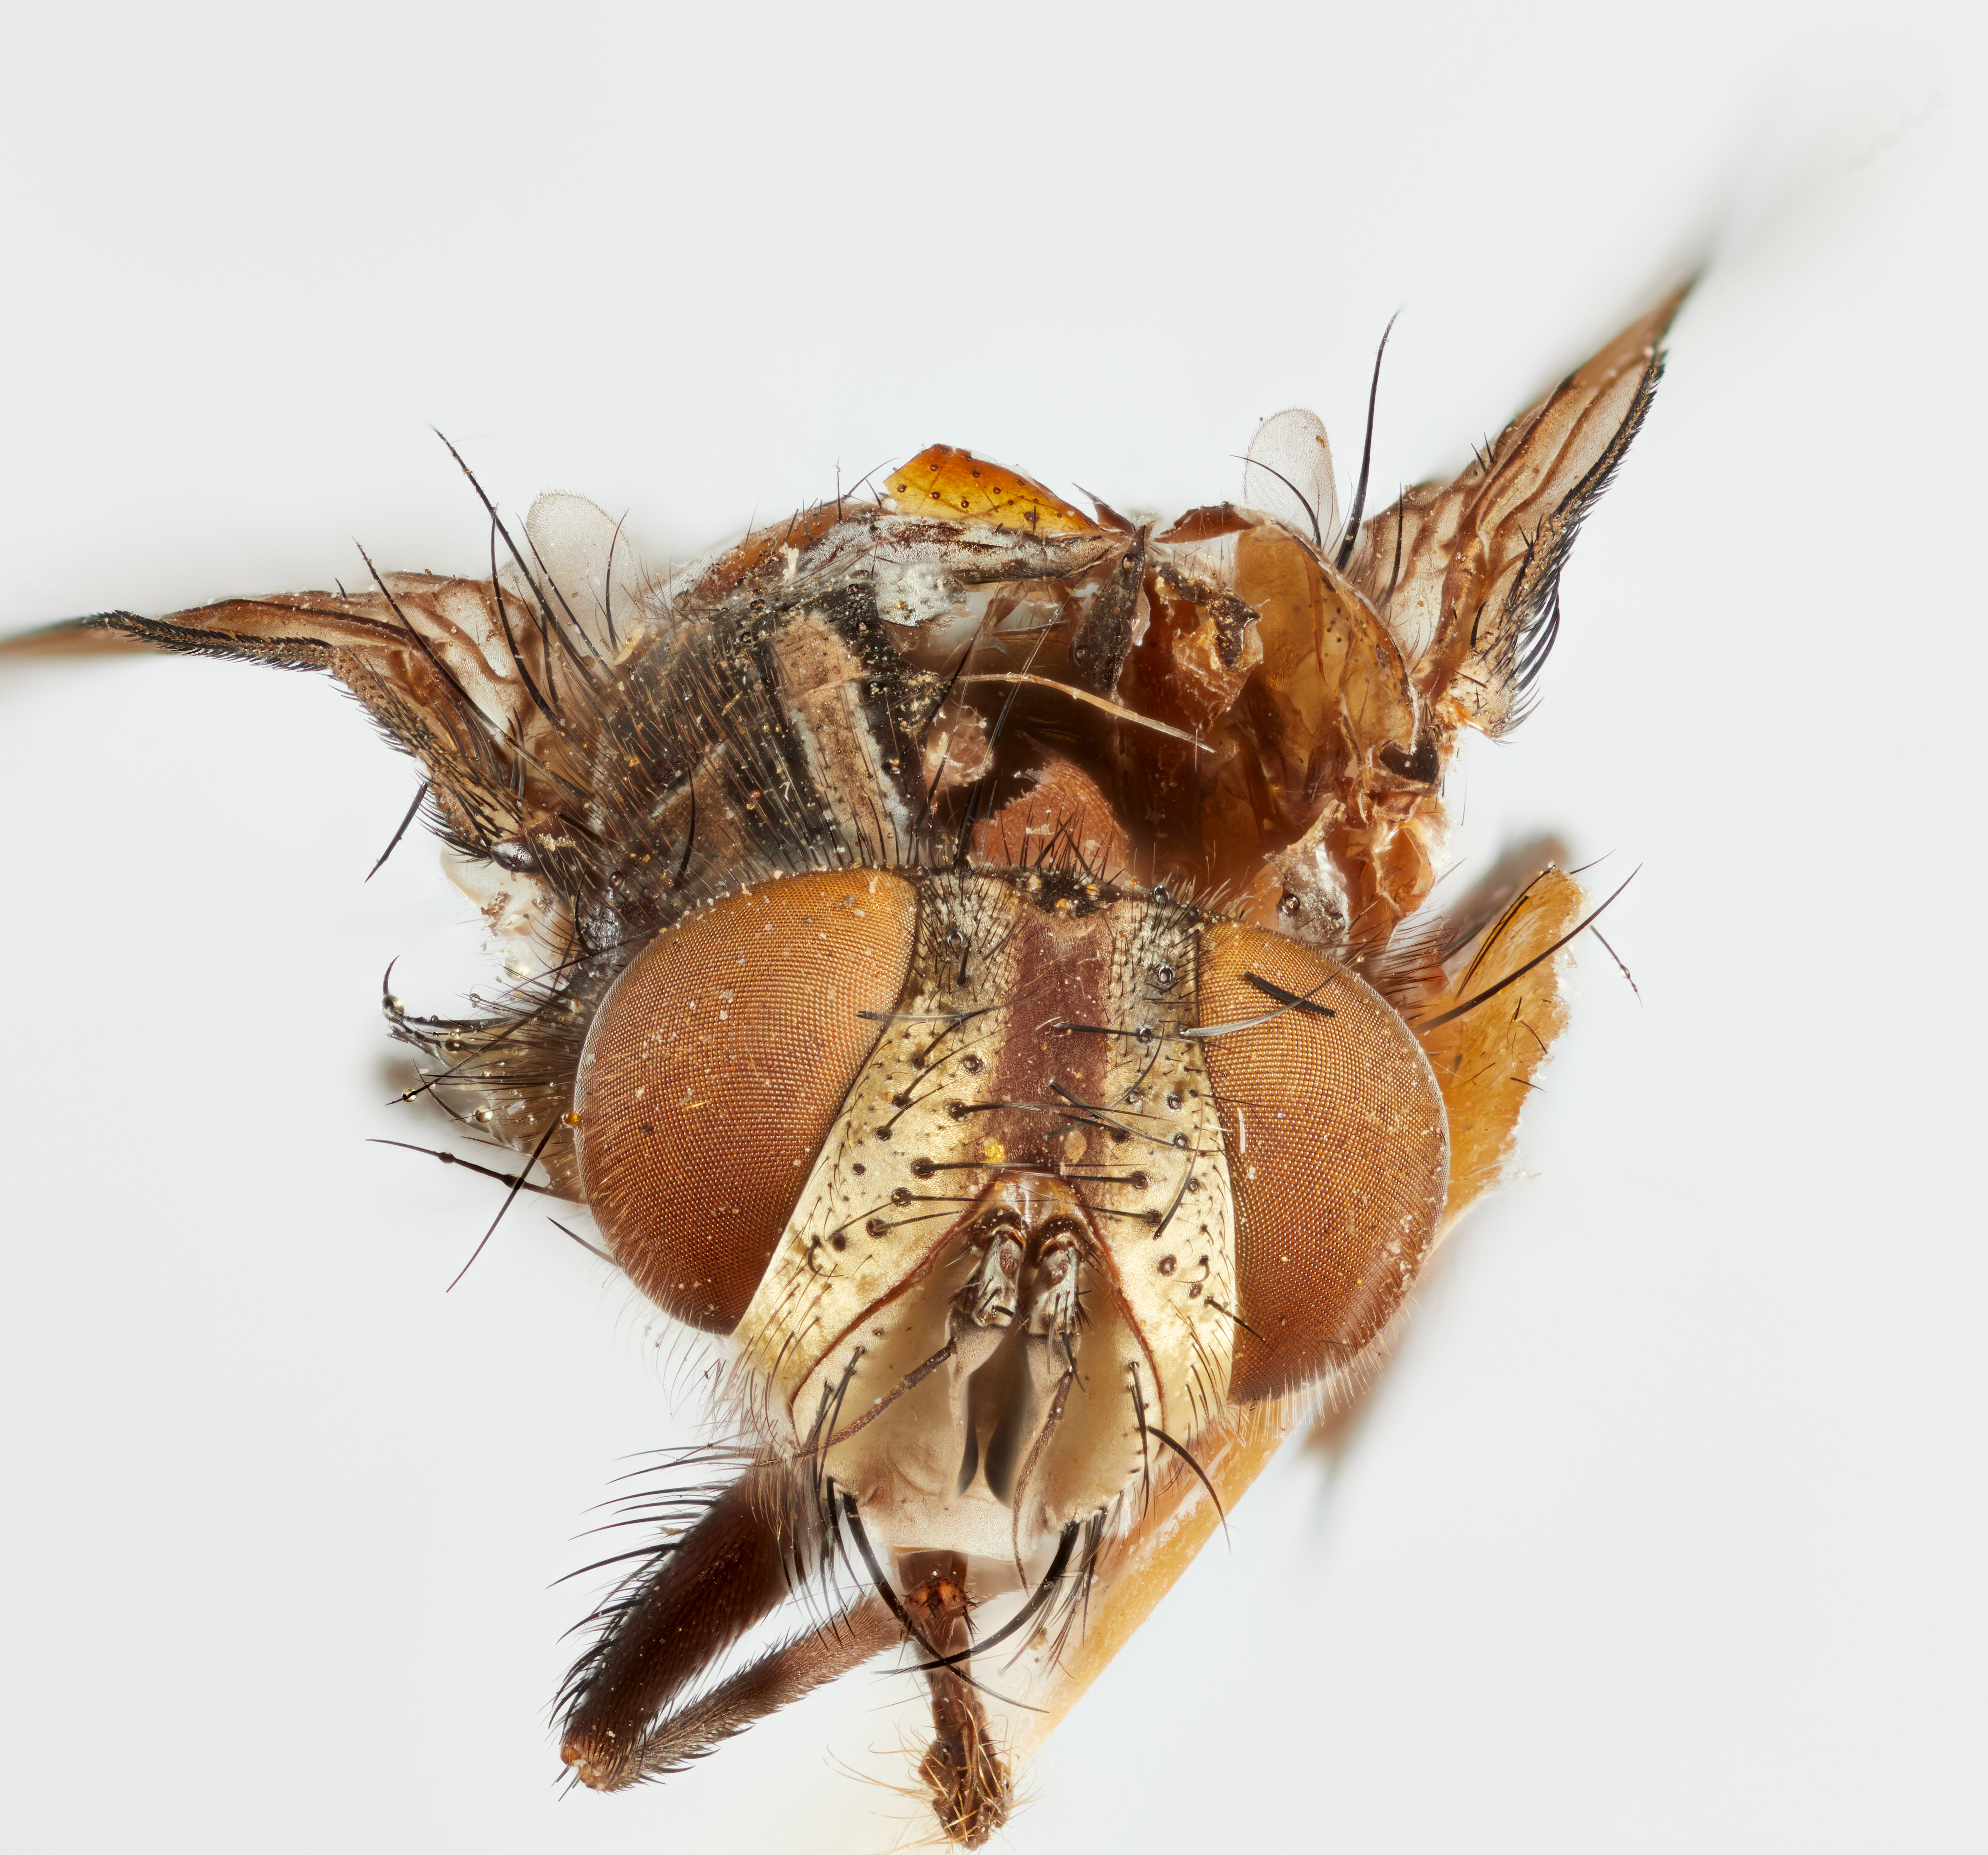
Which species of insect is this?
Gaediopsis ocellaris
